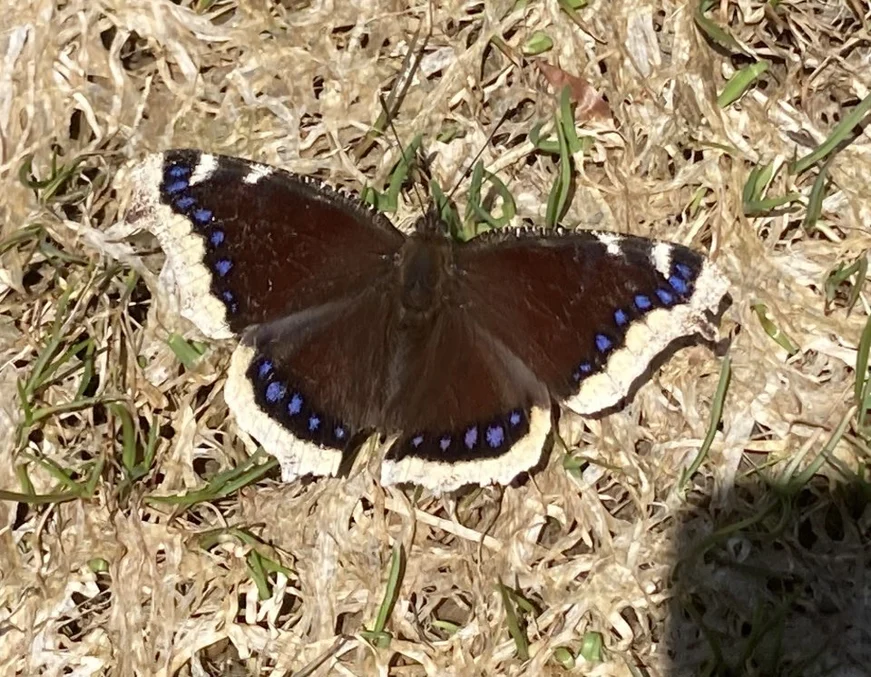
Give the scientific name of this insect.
Nymphalis antiopa
